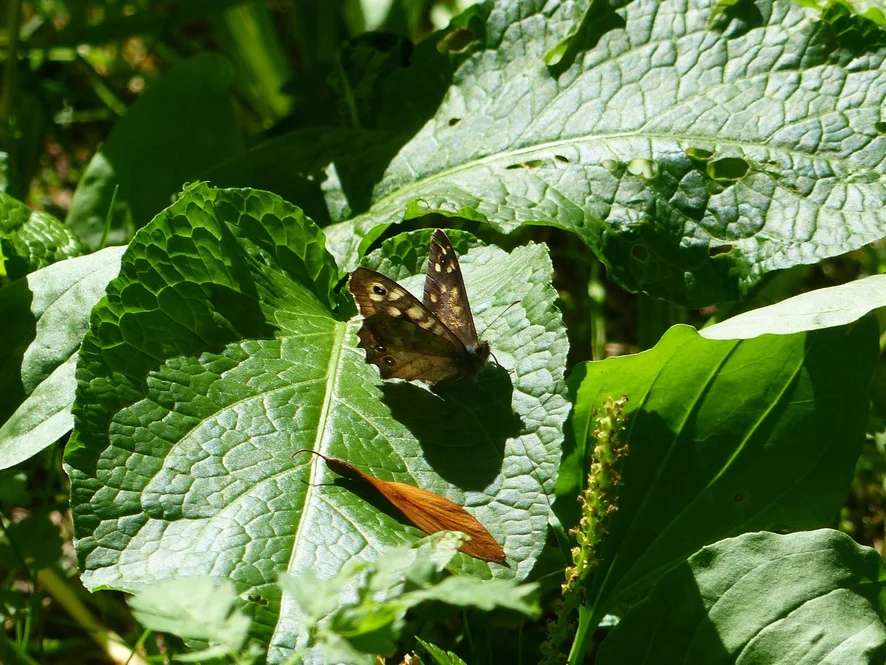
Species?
Pararge aegeria
